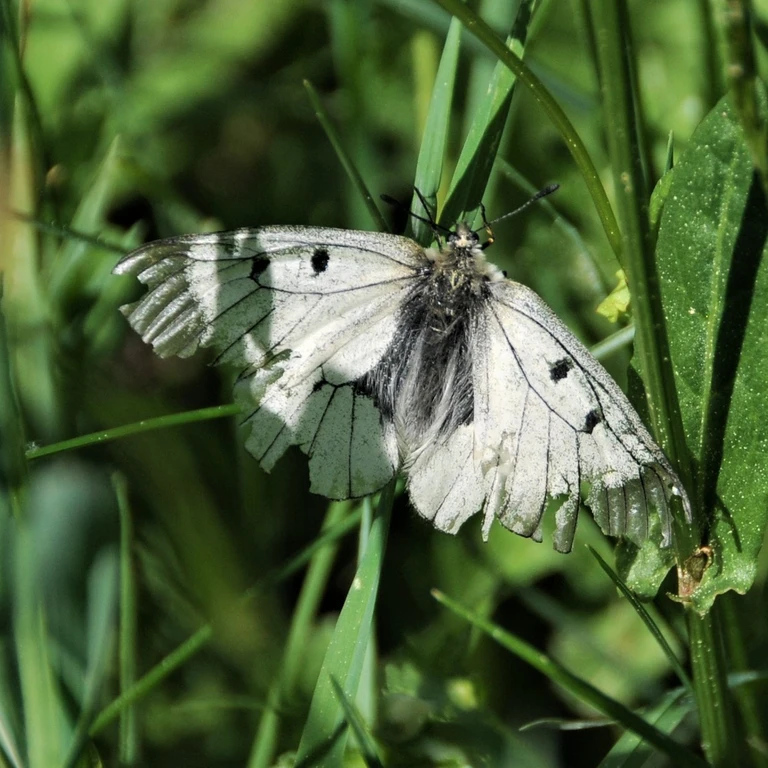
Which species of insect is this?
Parnassius mnemosyne
